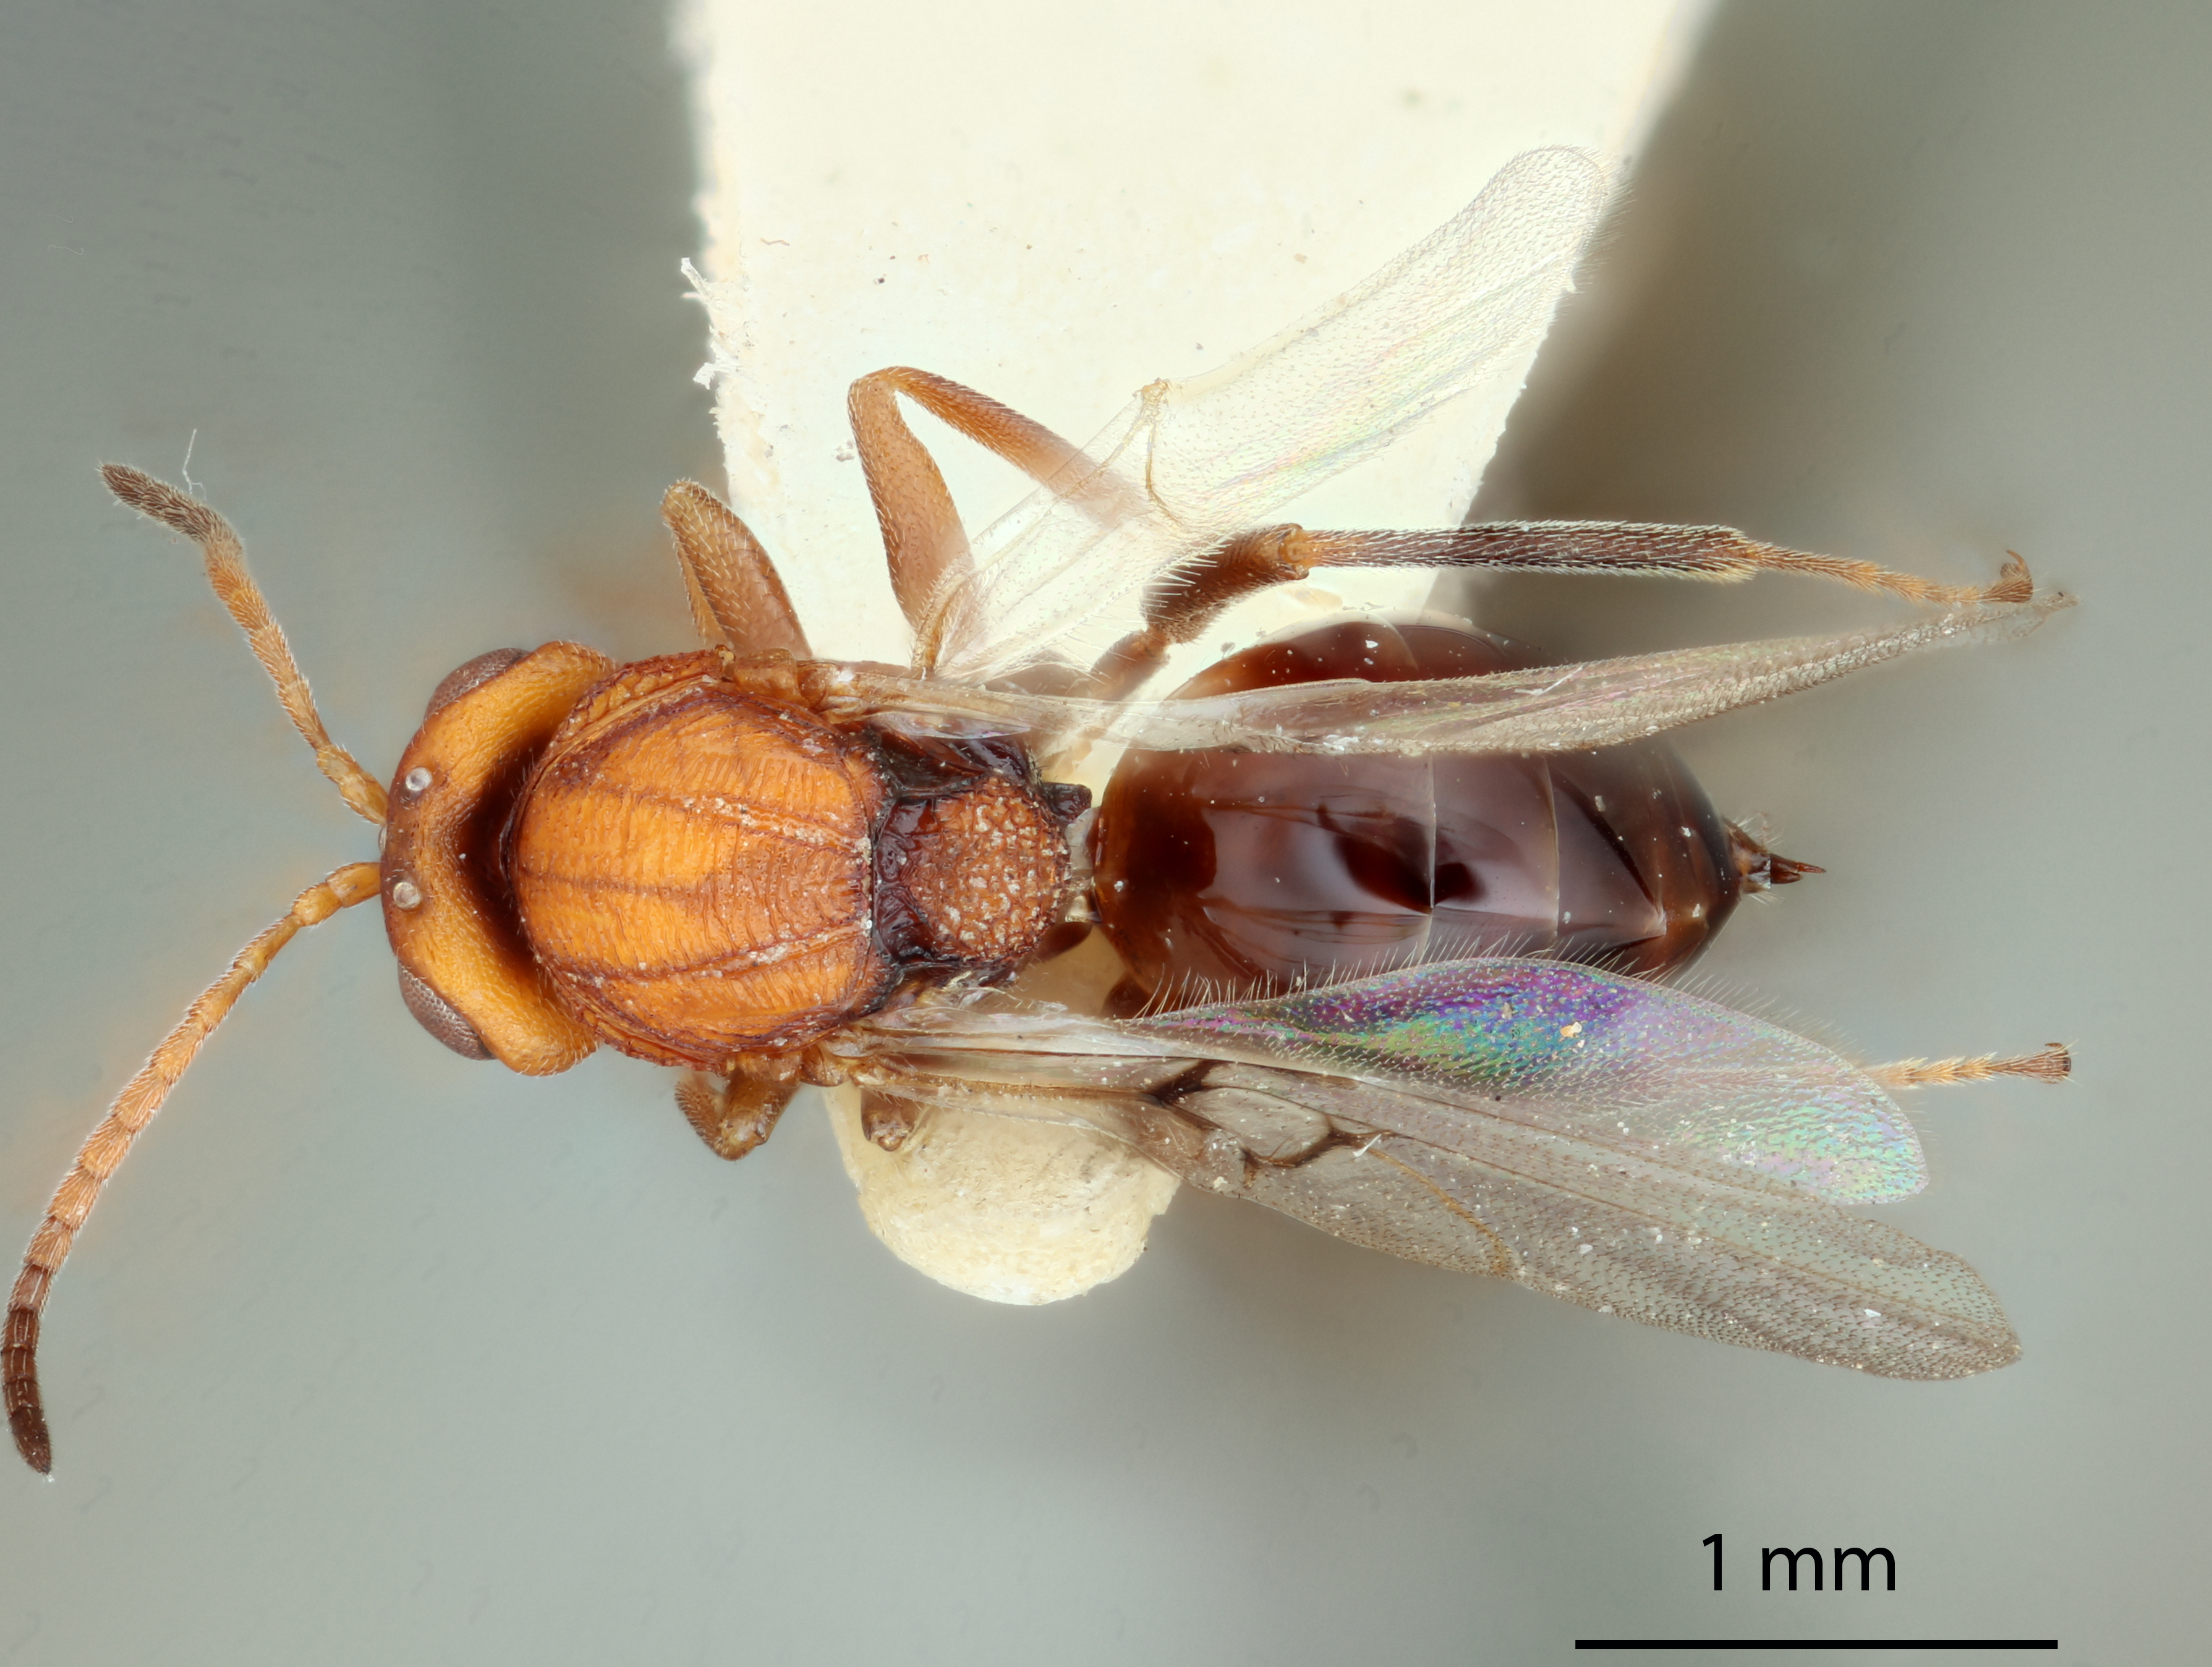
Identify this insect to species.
Callirhytis glandulosa
